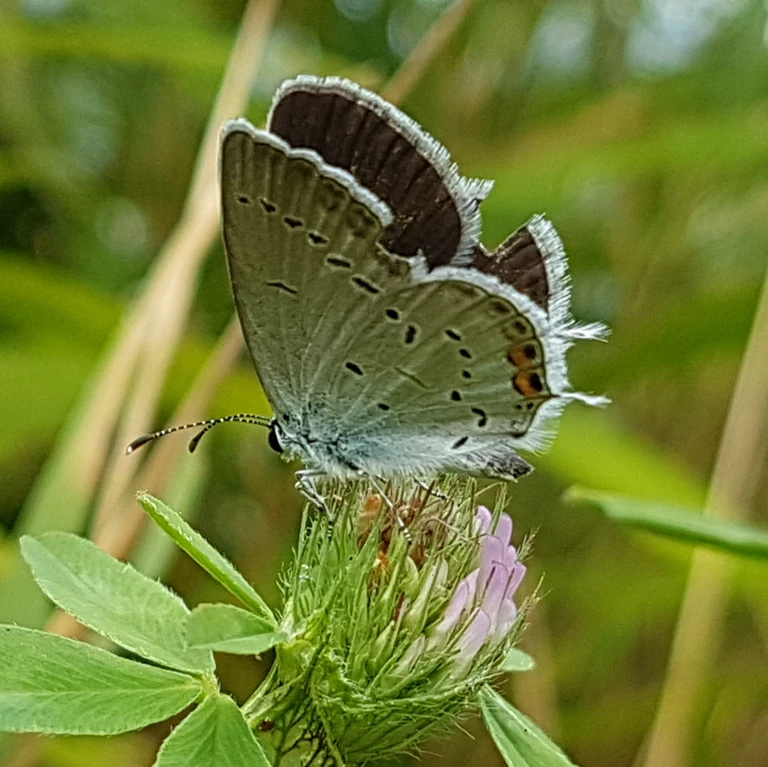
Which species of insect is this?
Cupido argiades (also Elkalyce argiades)
